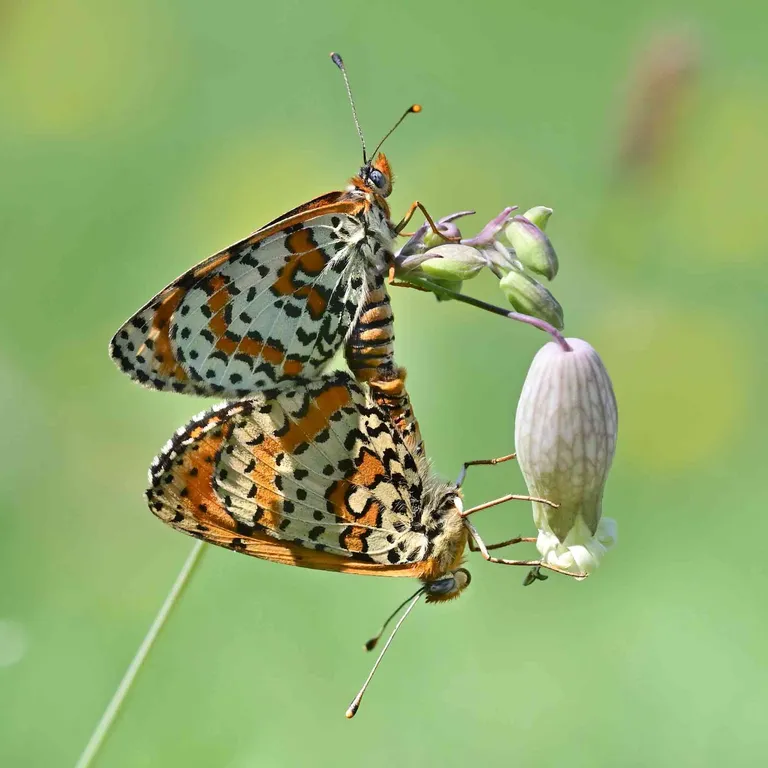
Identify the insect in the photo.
Melitaea didyma
